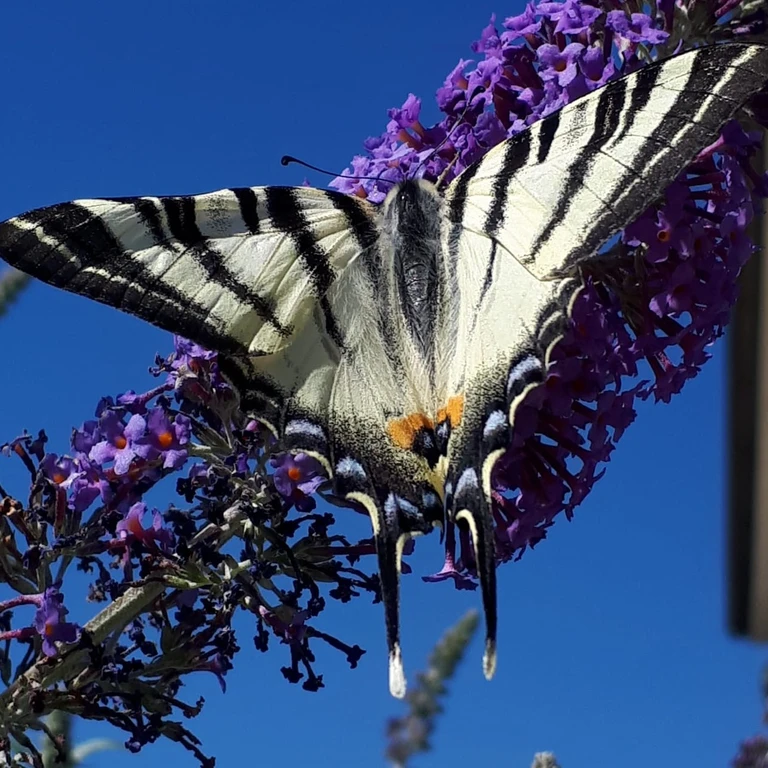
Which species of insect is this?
Iphiclides podalirius
